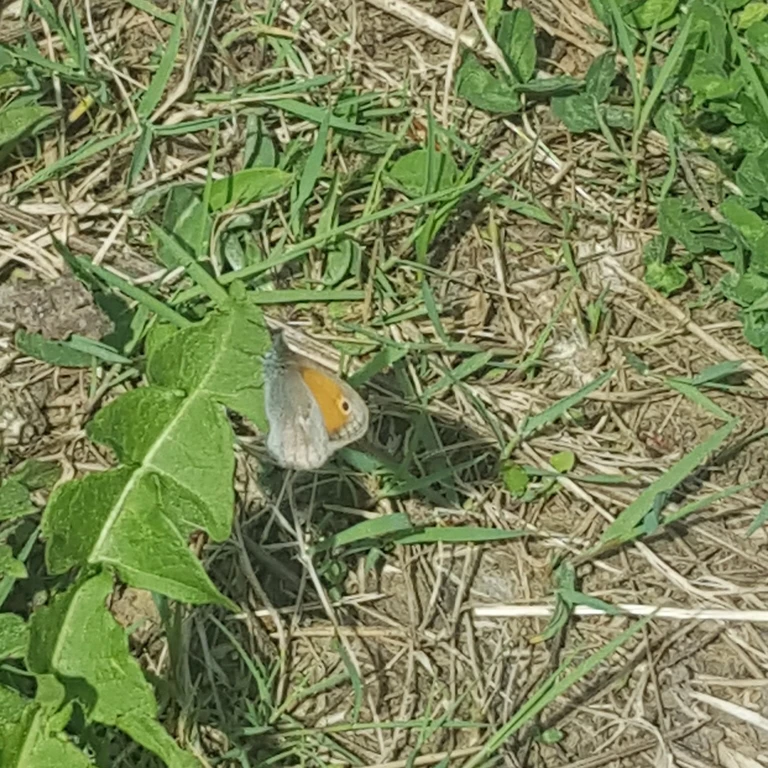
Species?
Coenonympha pamphilus
